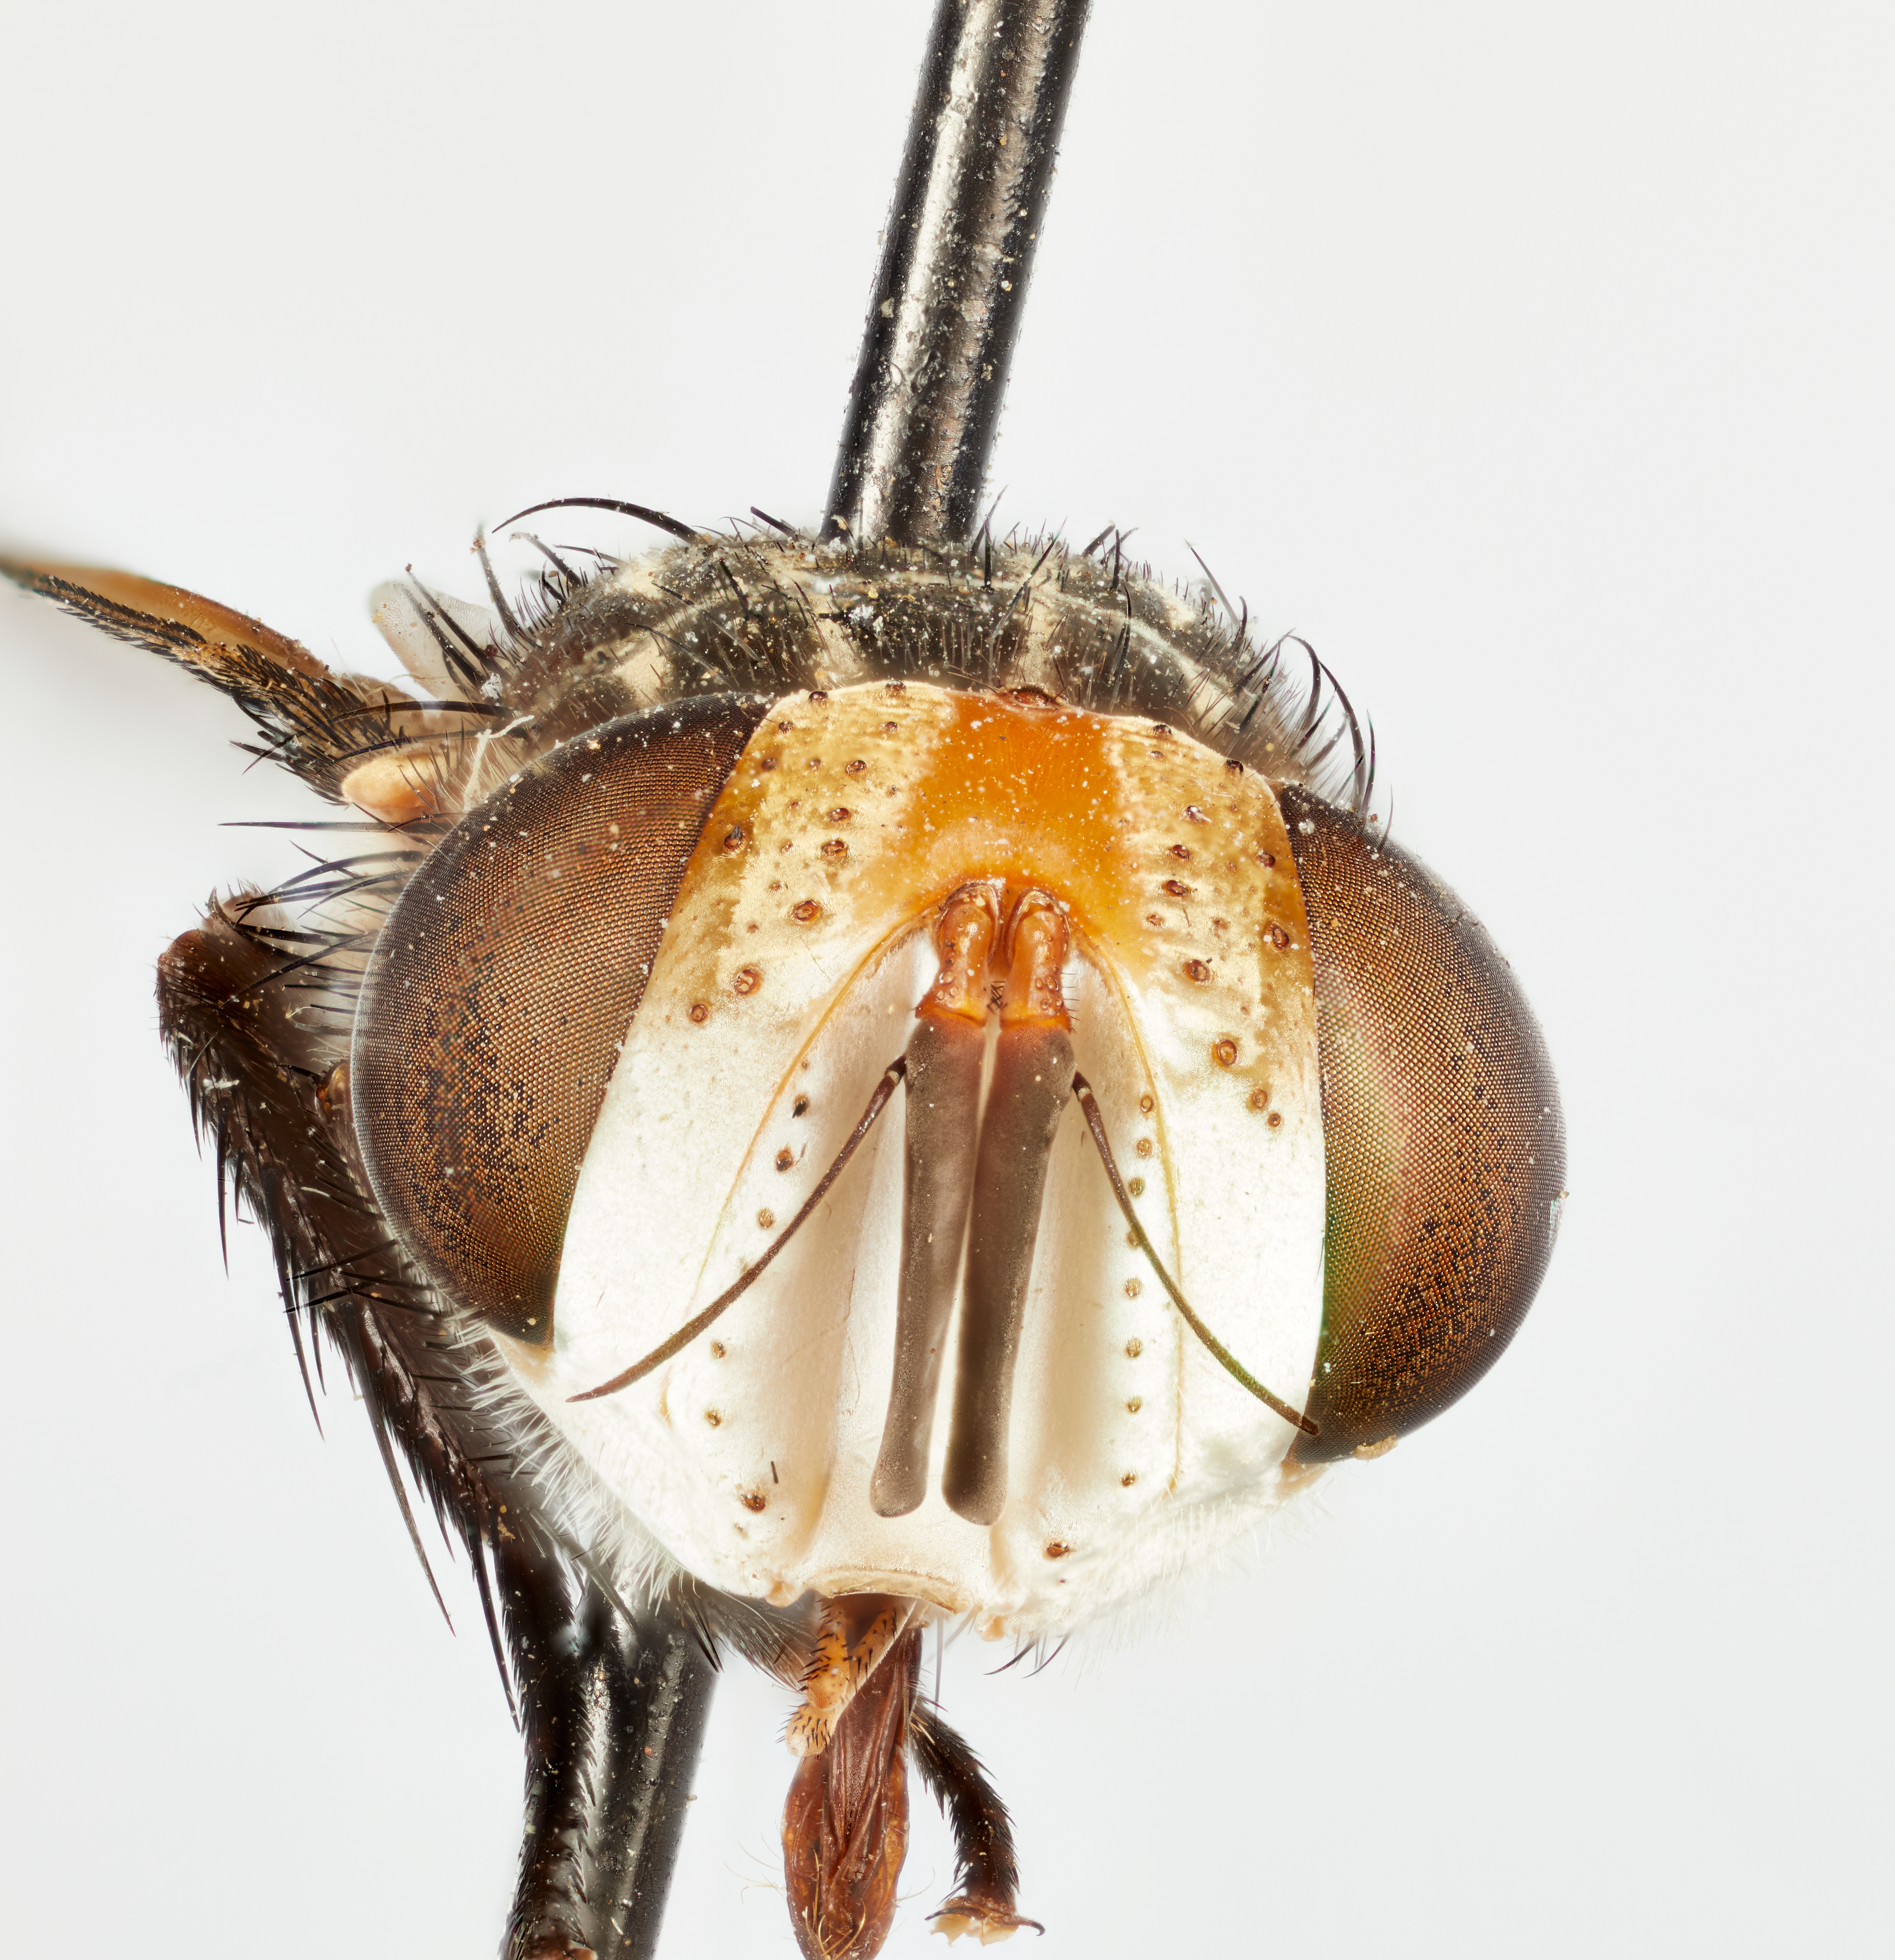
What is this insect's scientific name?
Belvosia luteola
